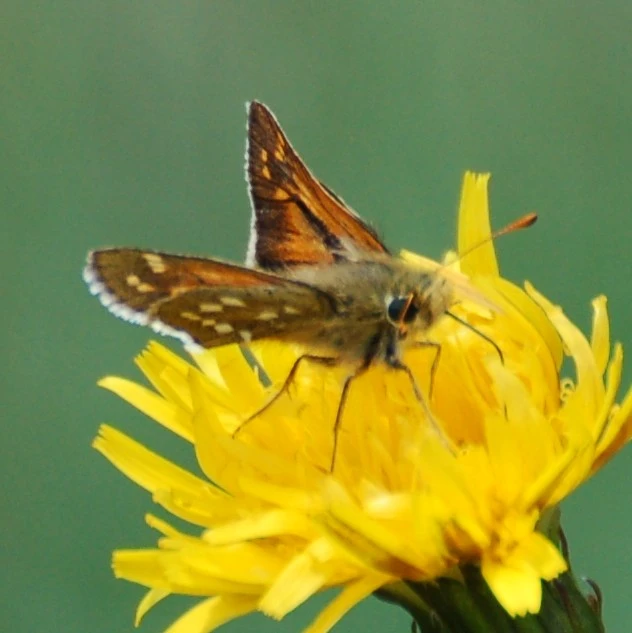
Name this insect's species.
Hesperia comma
